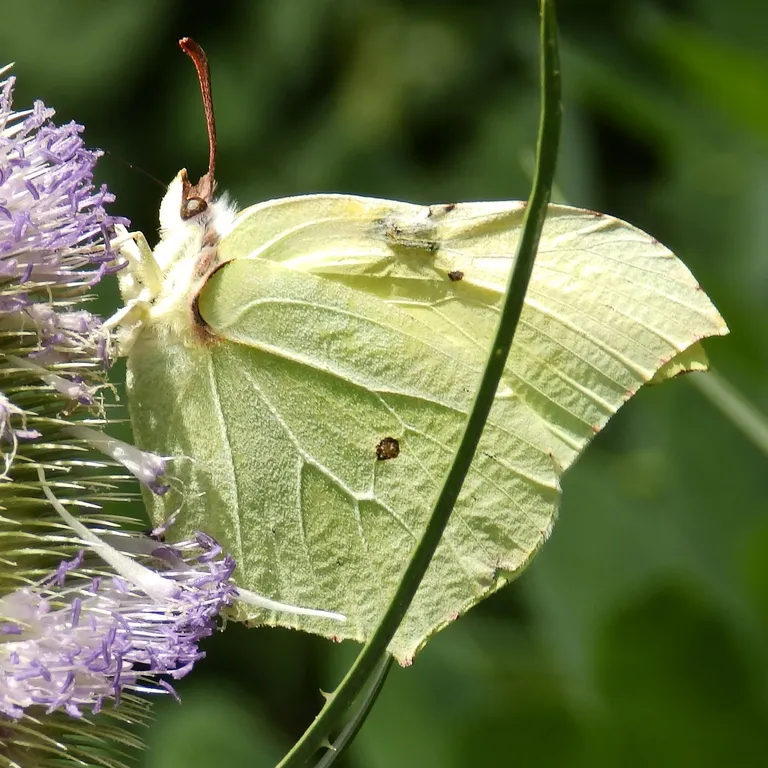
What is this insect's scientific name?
Gonepteryx rhamni
